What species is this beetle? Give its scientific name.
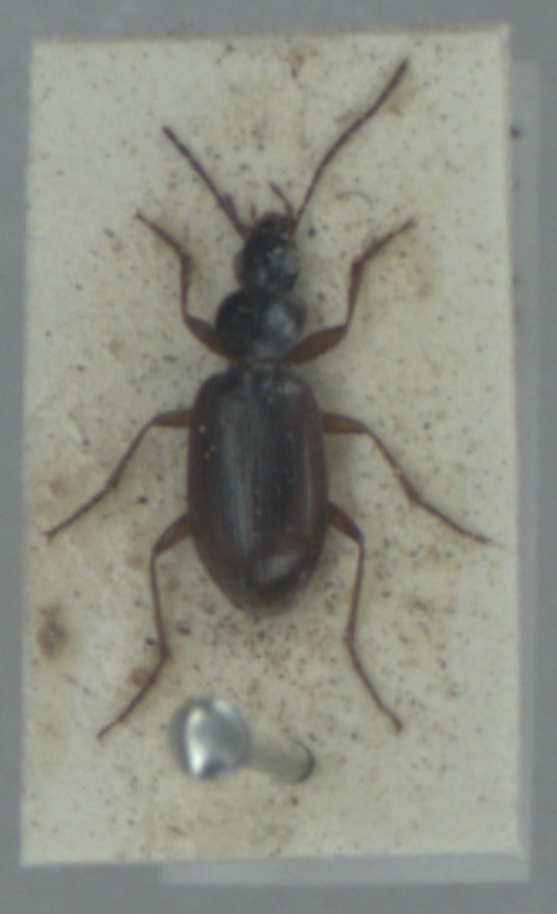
Agonum thoreyi
